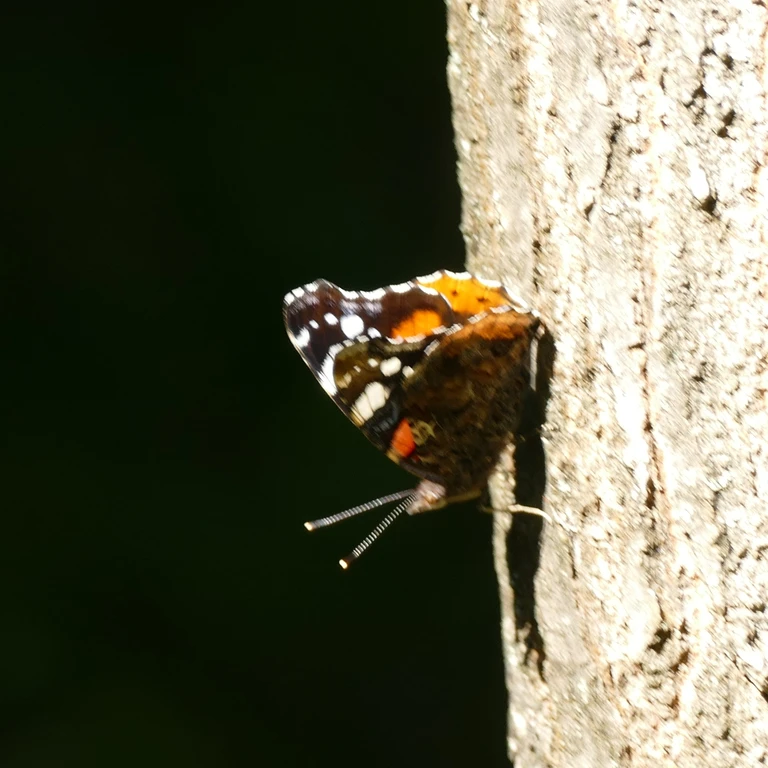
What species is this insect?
Vanessa atalanta
